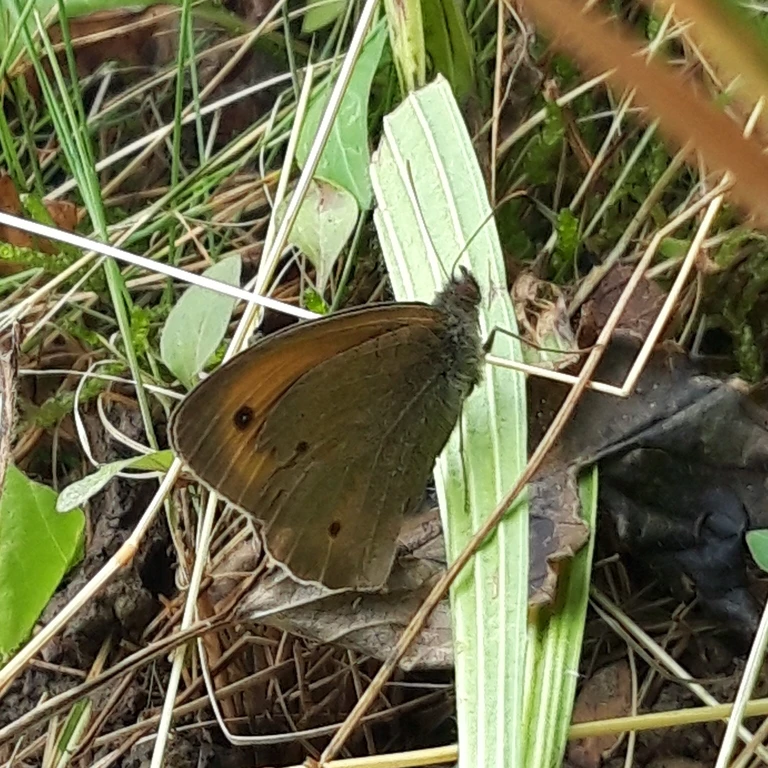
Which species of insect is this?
Maniola jurtina
